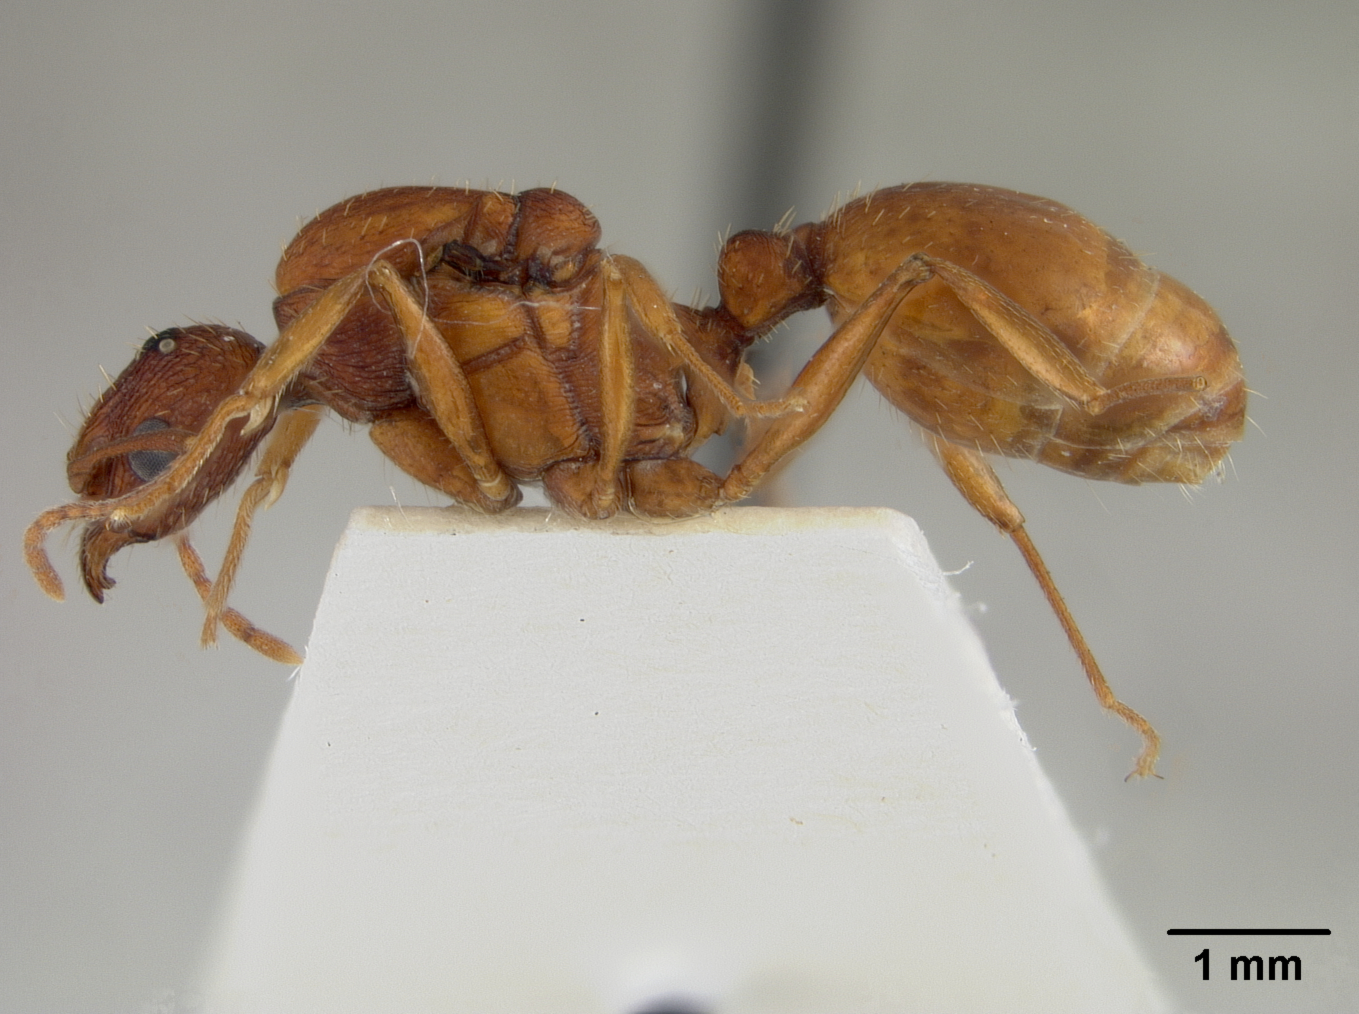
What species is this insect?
Aphaenogaster treatae
